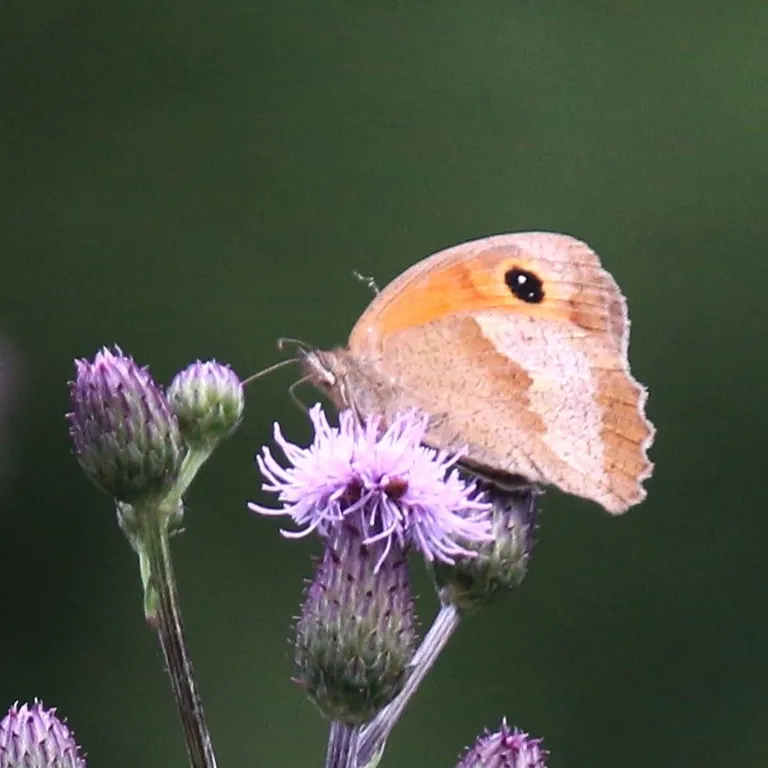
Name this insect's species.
Maniola jurtina
